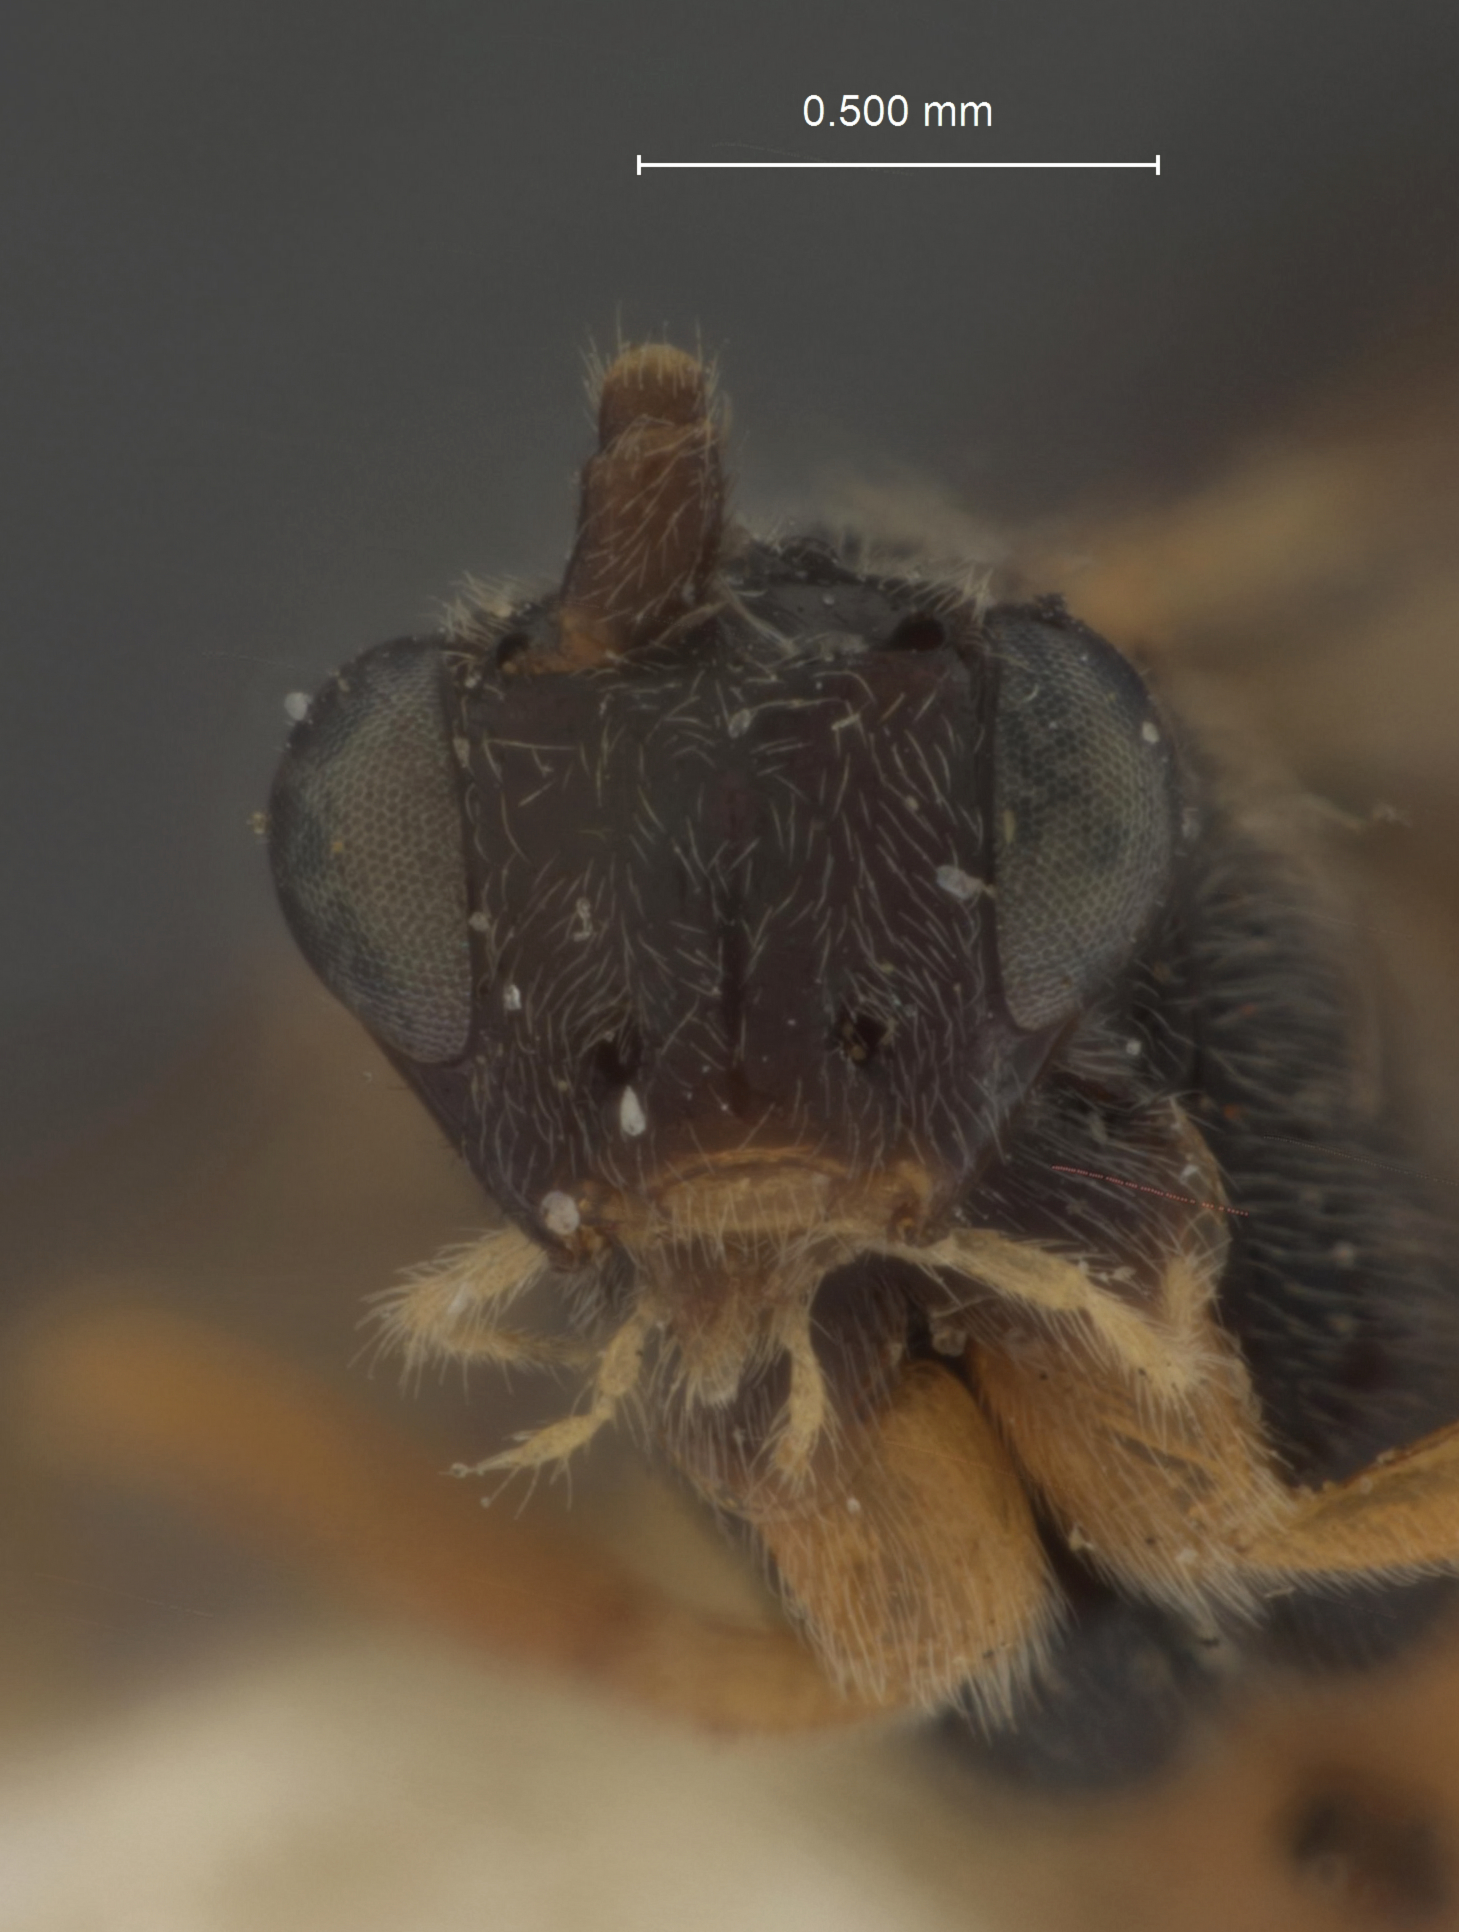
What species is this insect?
Bassus winkleyi
